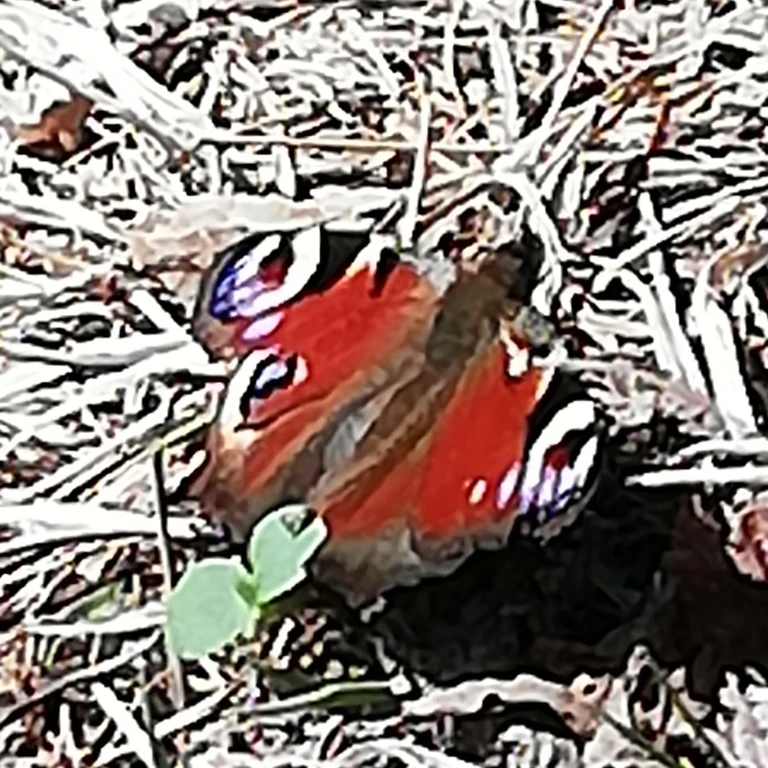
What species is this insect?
Aglais io
